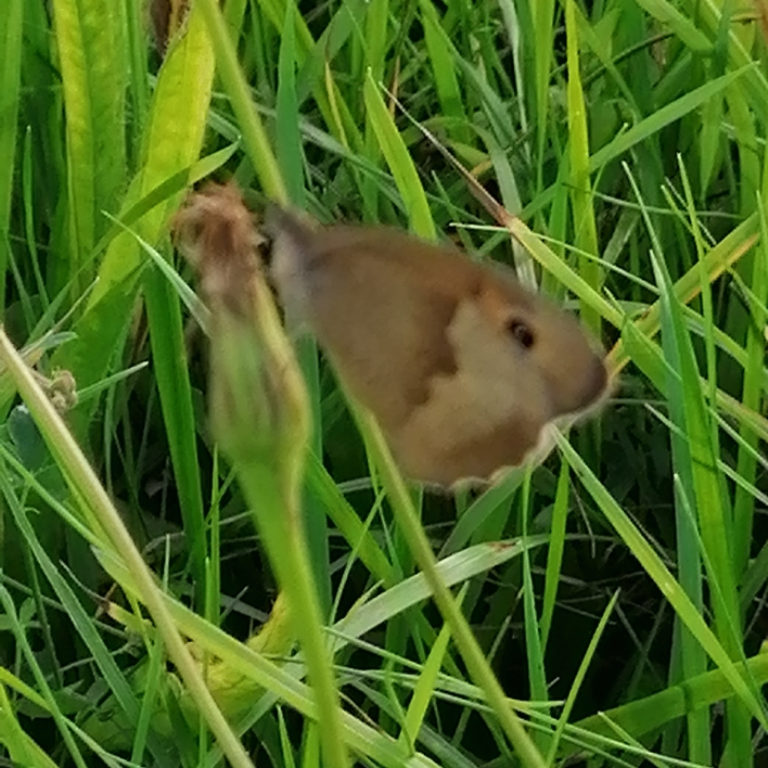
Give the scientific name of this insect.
Maniola jurtina
